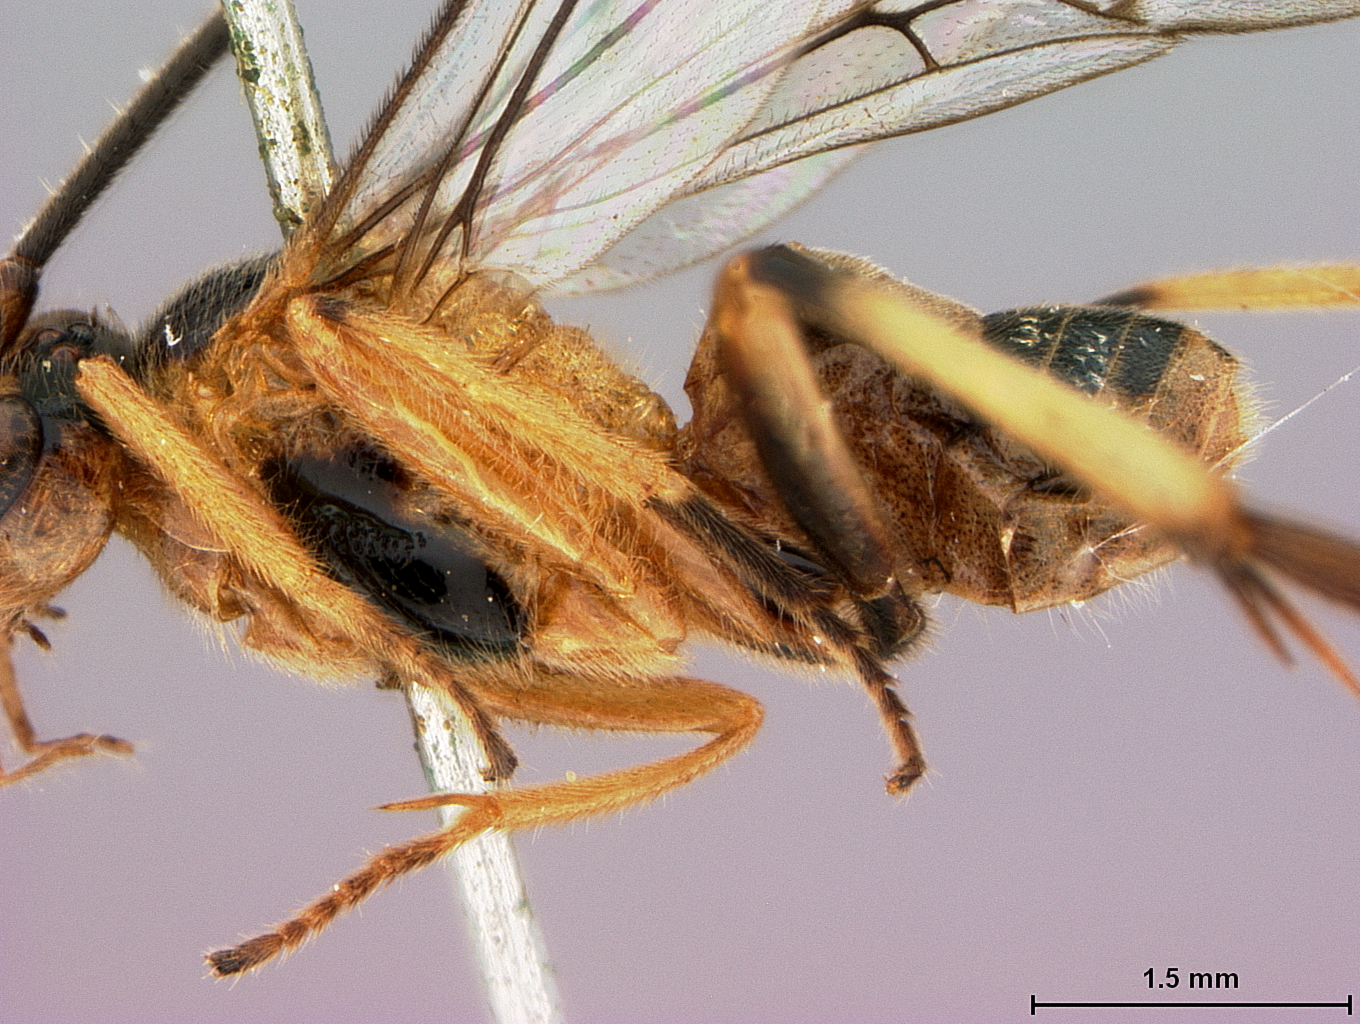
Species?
Laminitarsus chapini
